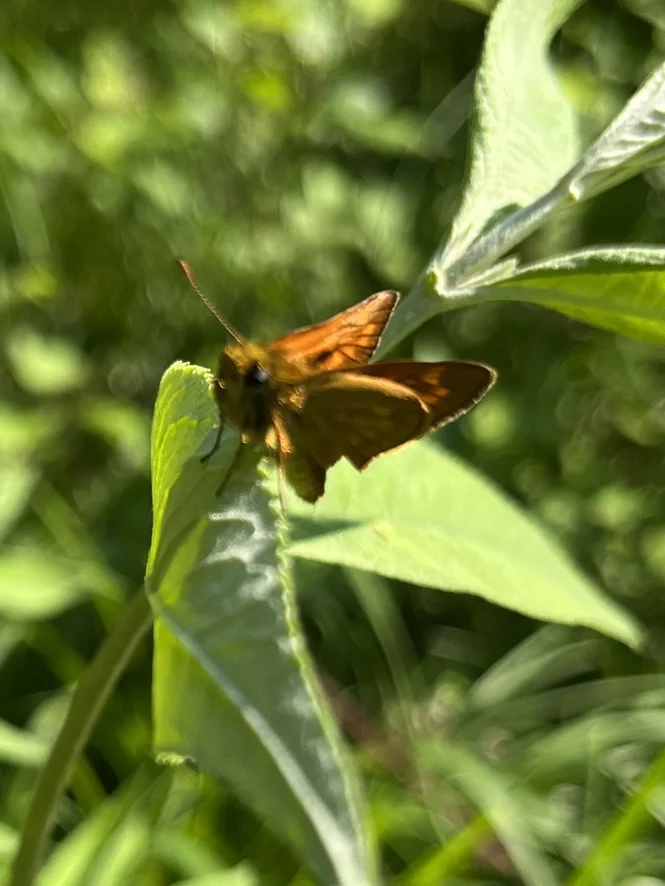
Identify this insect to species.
Ochlodes sylvanus (also Ochlodes venata)
